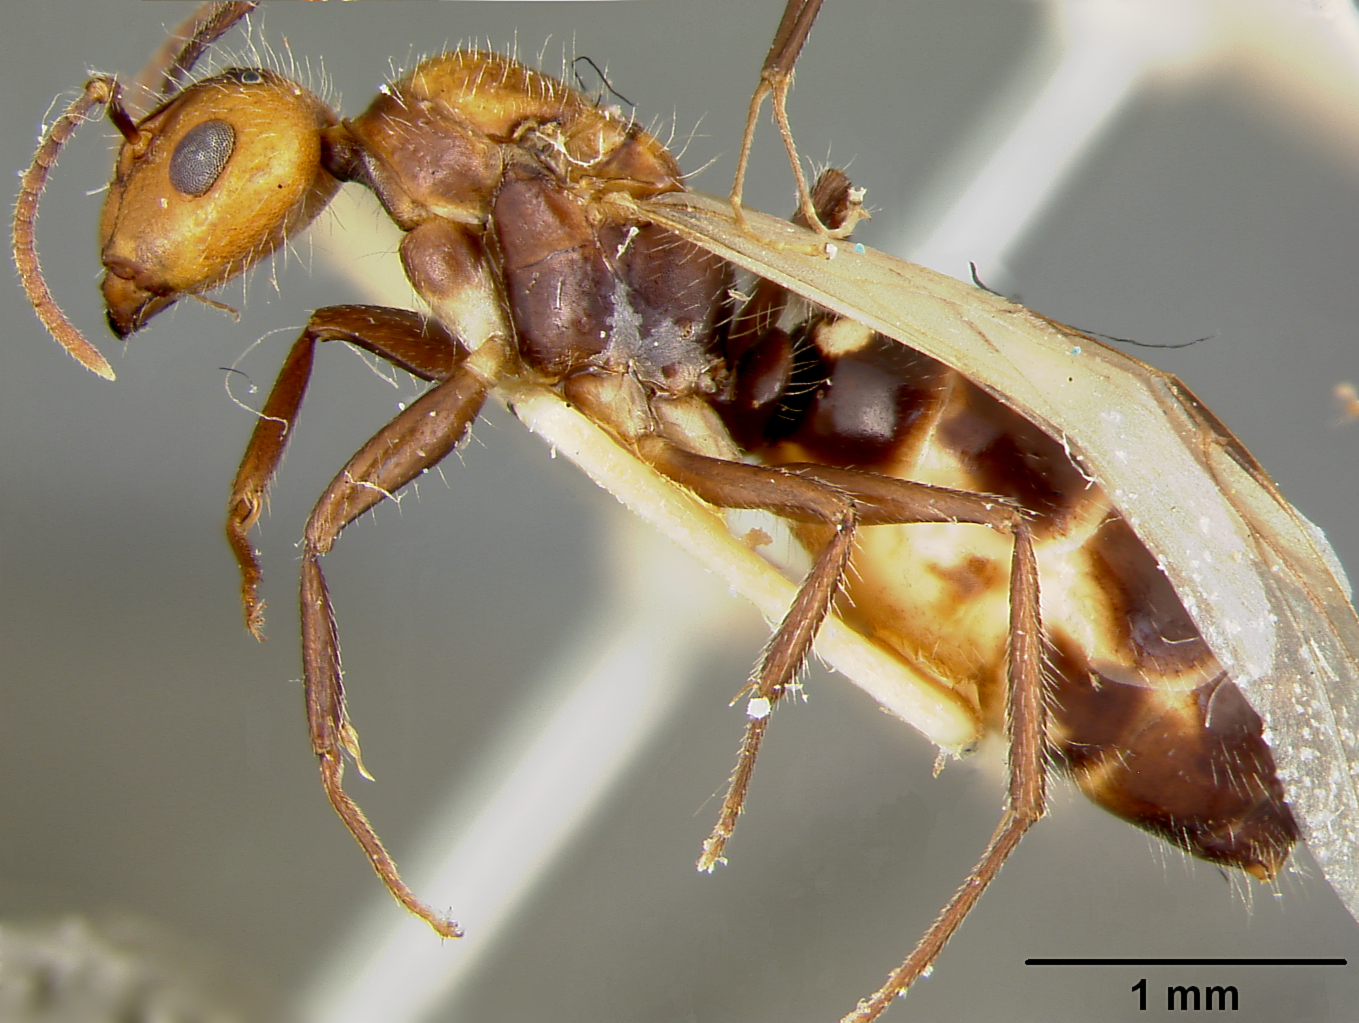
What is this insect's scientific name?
Camponotus sexguttatus
